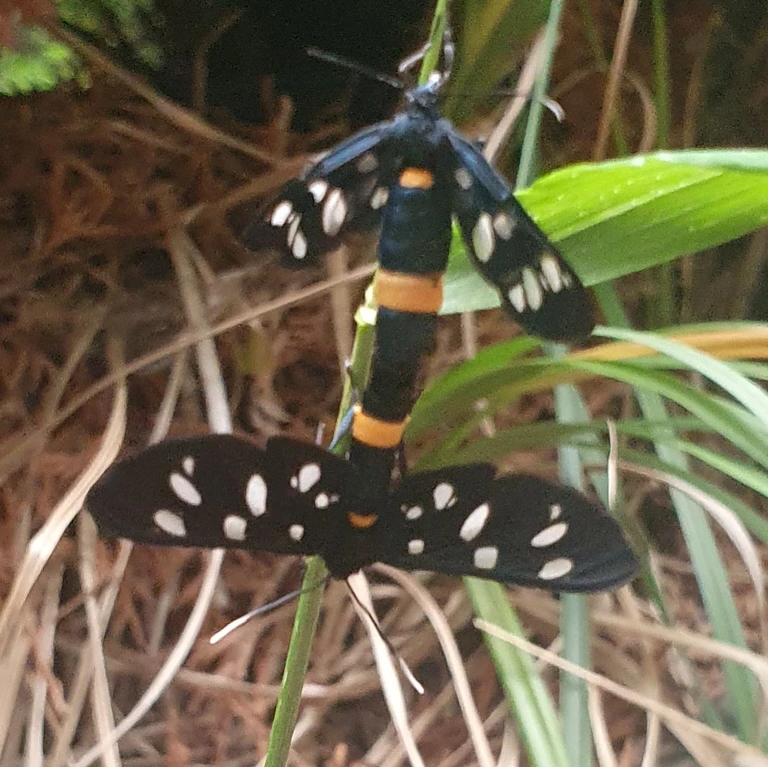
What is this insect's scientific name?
Amata phegea
